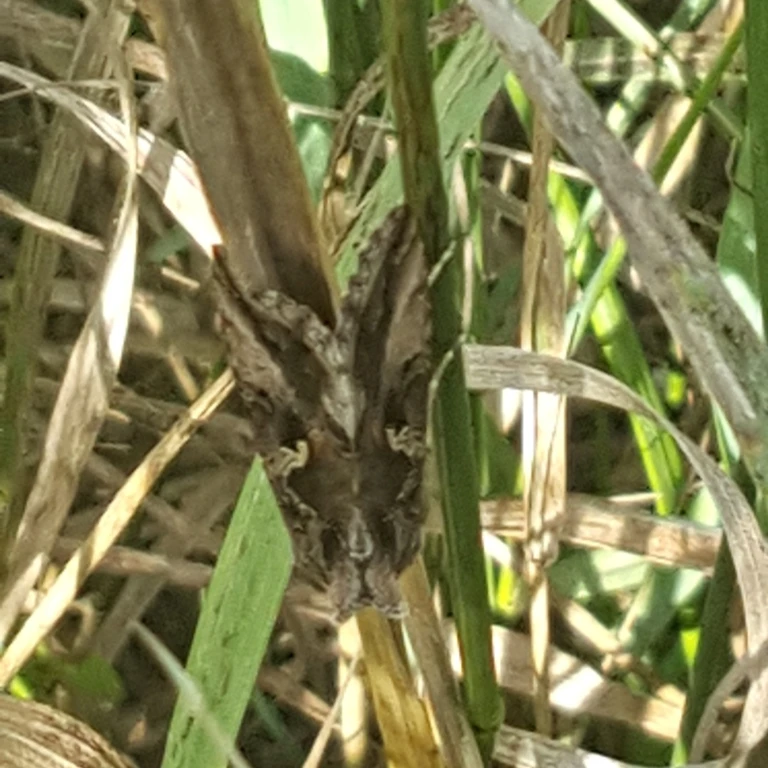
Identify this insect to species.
Autographa gamma
